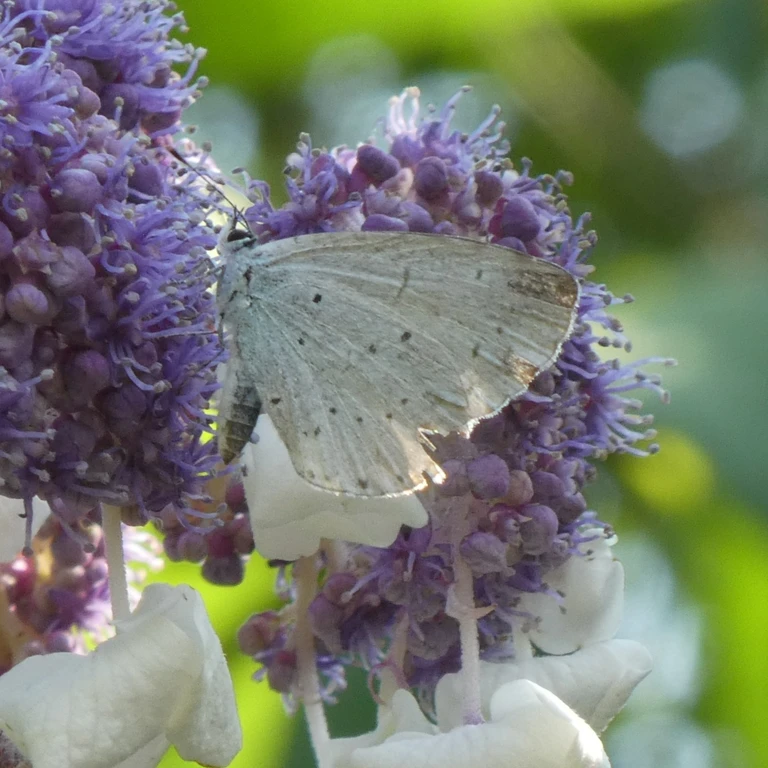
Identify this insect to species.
Celastrina argiolus
